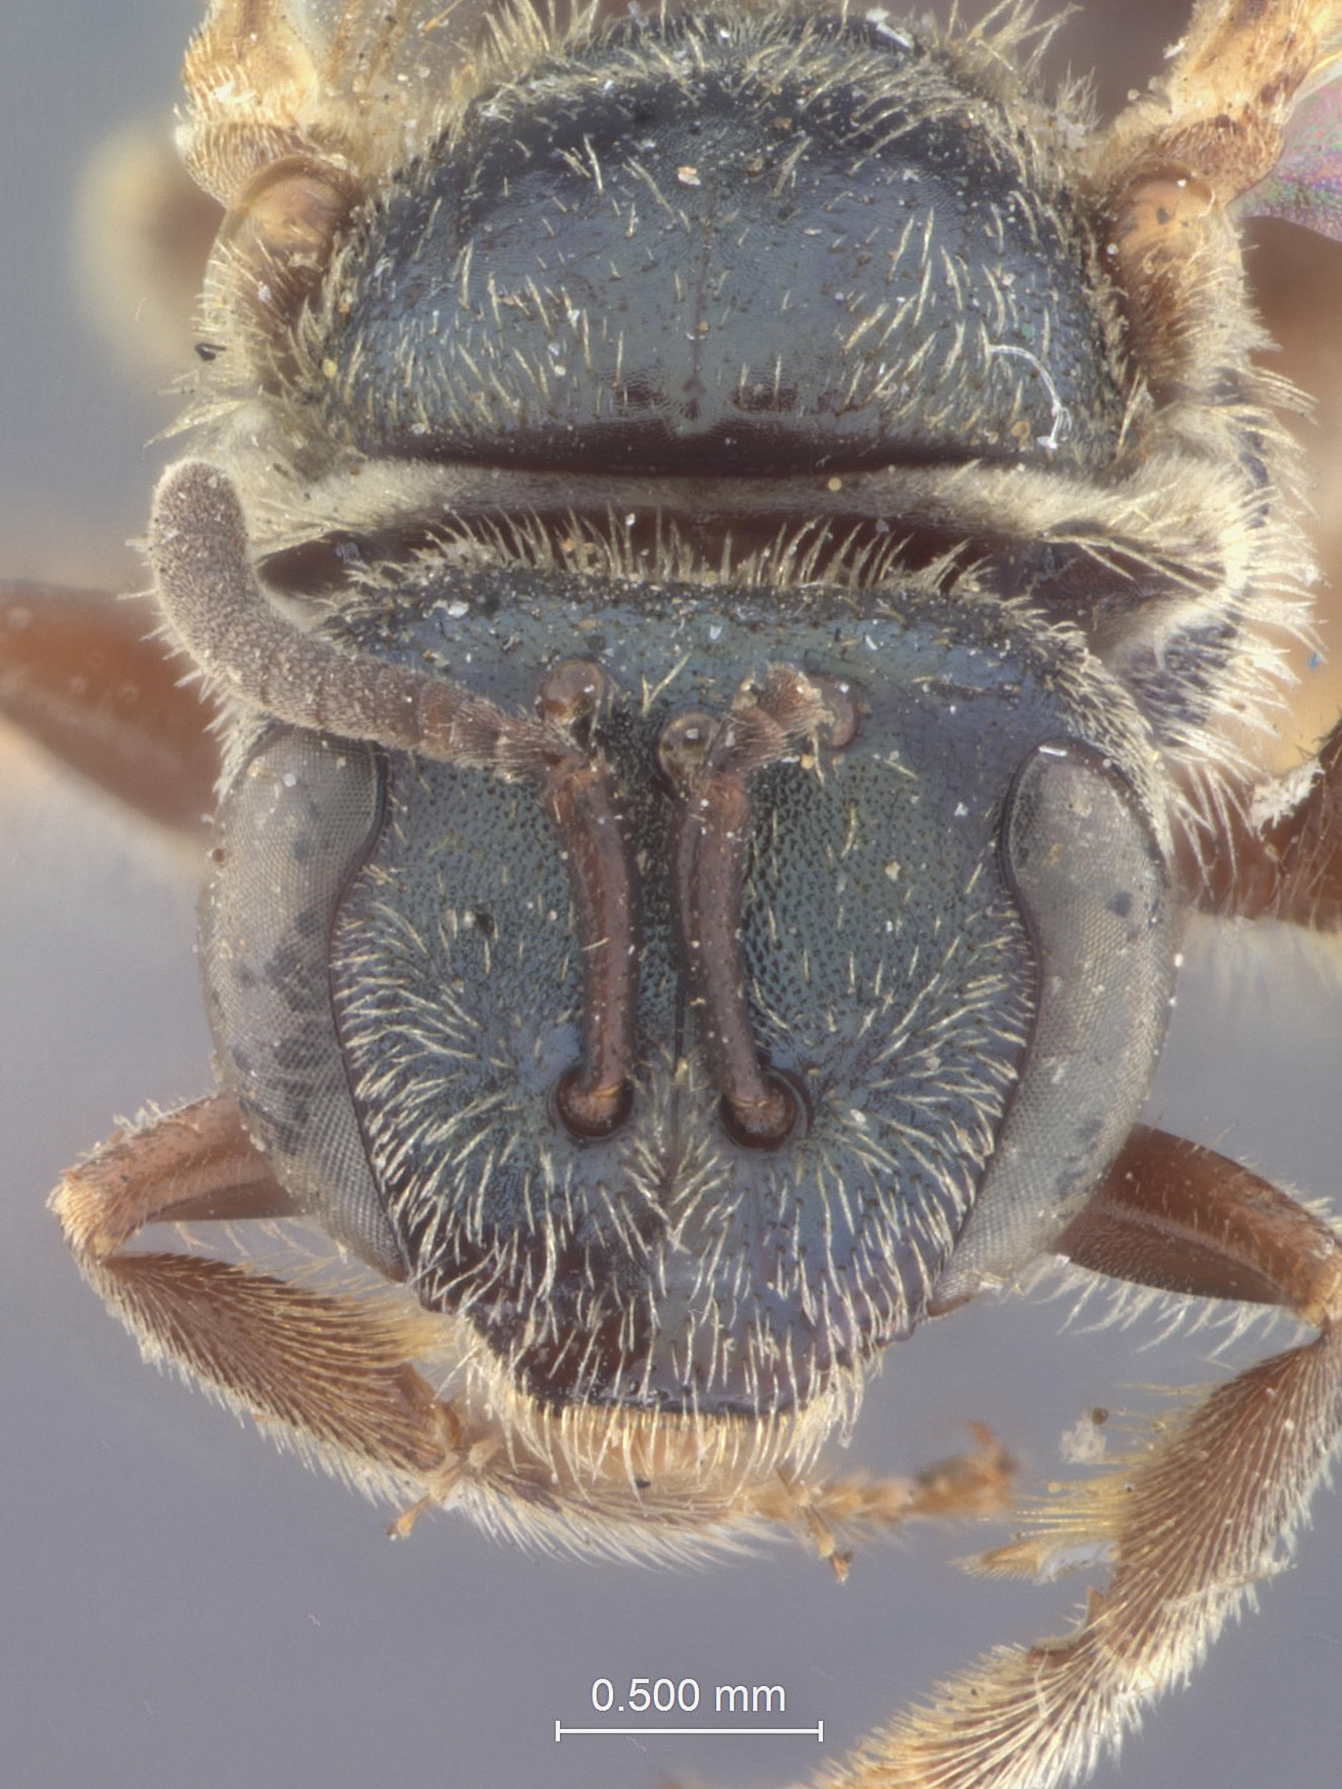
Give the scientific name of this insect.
Halictus lineatulus
